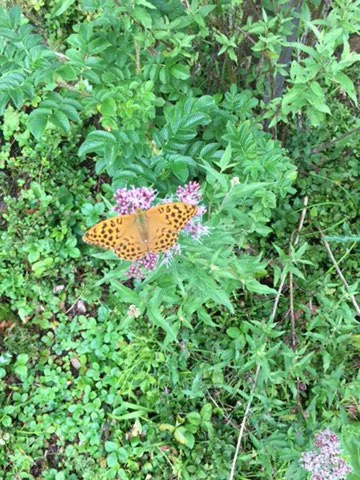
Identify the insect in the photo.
Argynnis paphia
